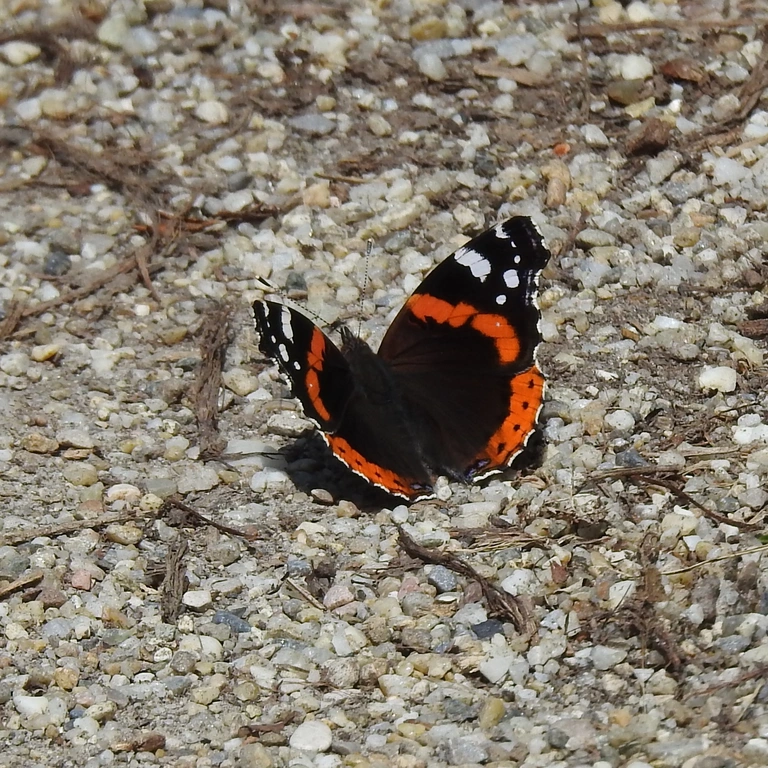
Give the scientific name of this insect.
Vanessa atalanta
